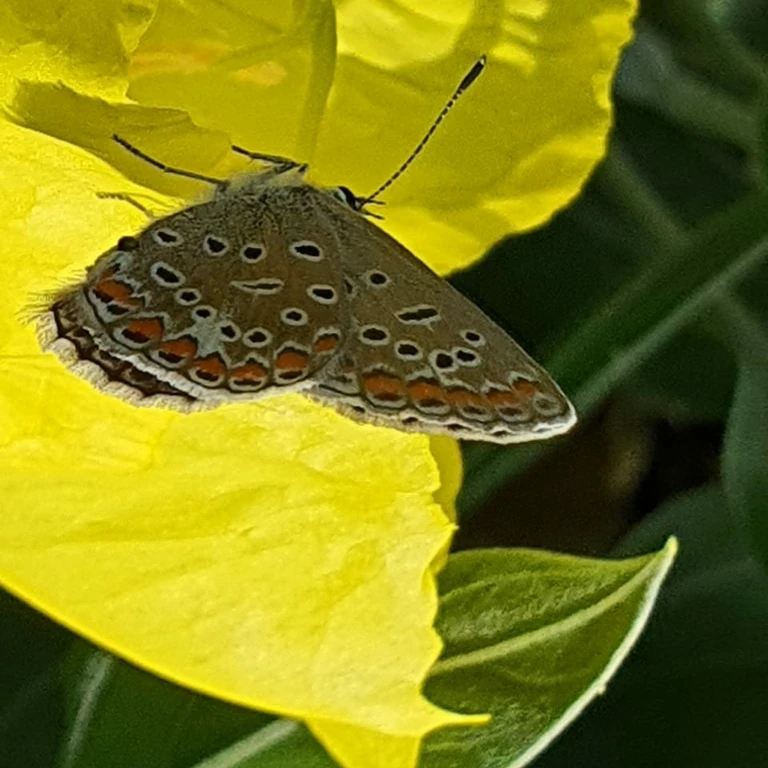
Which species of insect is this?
Polyommatus icarus
